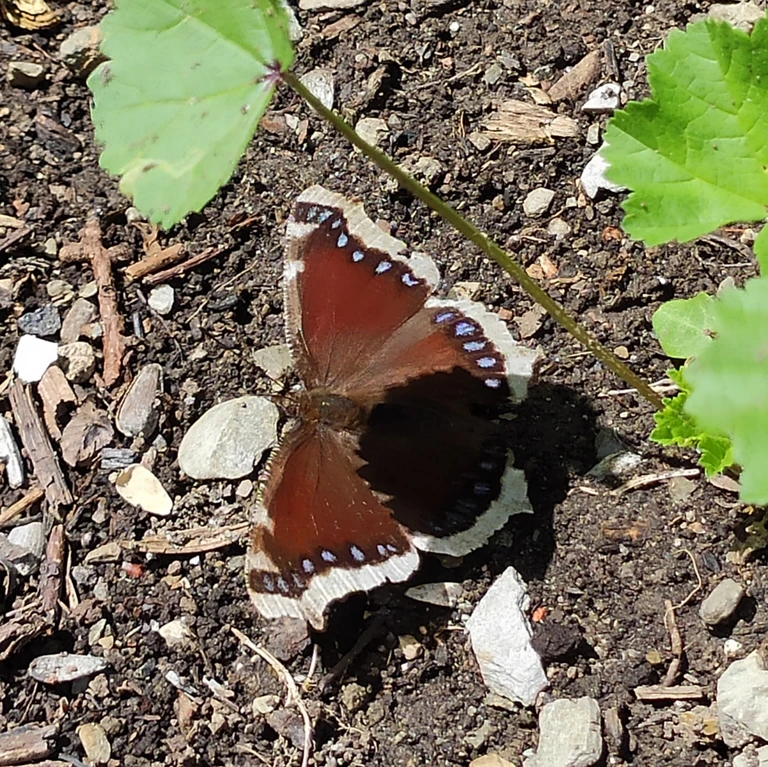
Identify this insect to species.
Nymphalis antiopa
